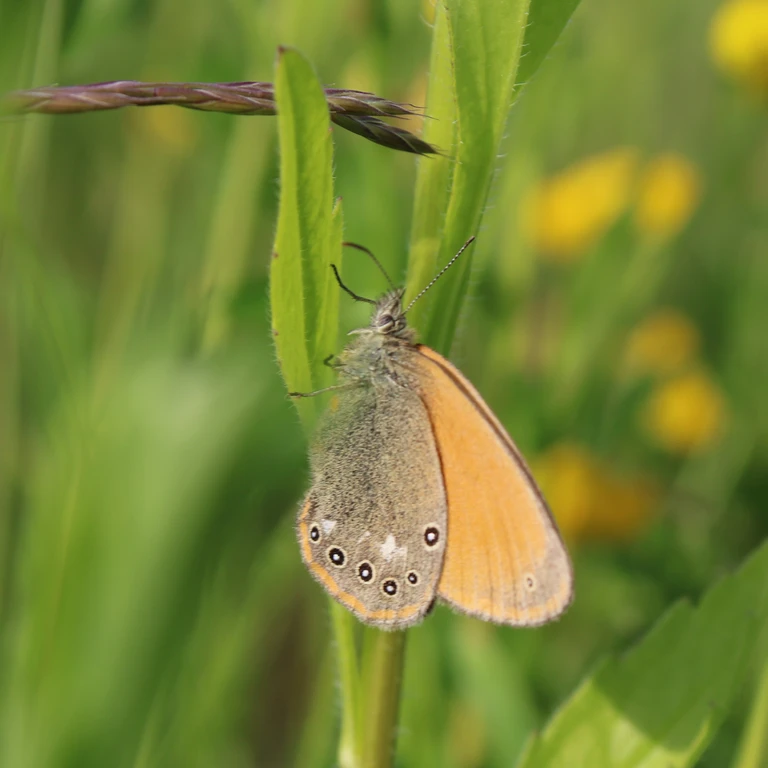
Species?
Coenonympha glycerion (also Coenonympha iphis)
